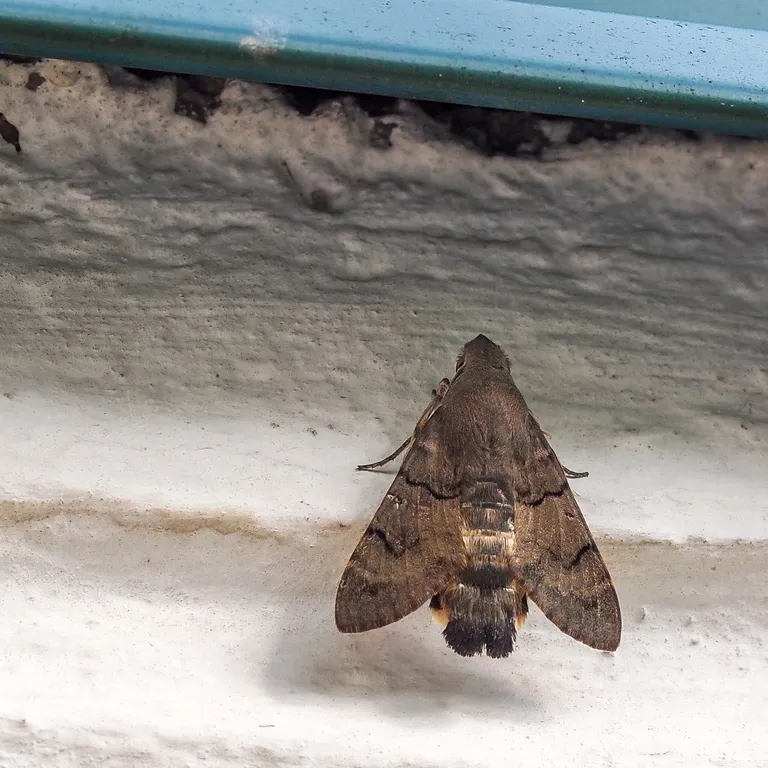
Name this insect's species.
Macroglossum stellatarum
